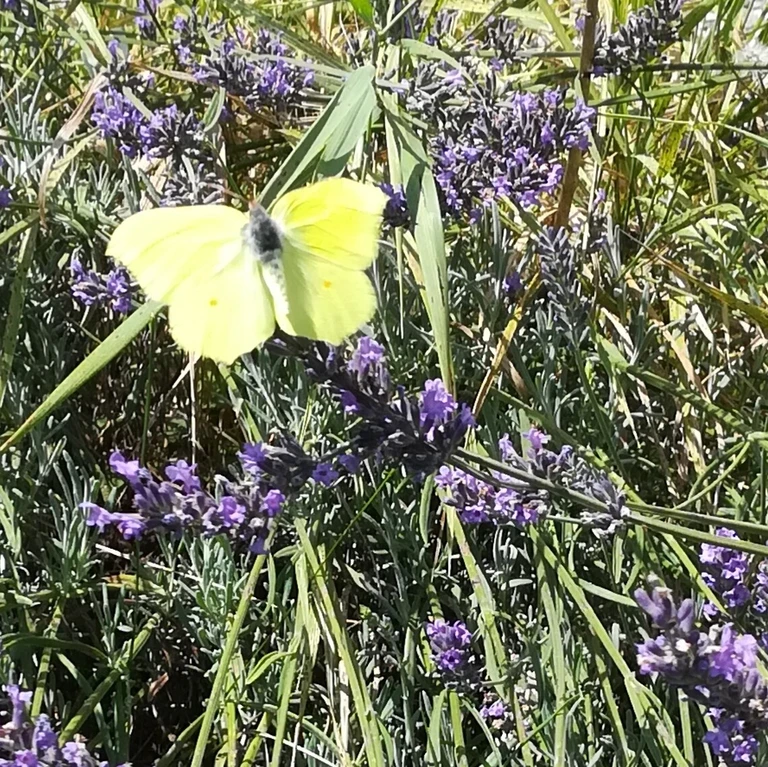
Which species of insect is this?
Gonepteryx rhamni
